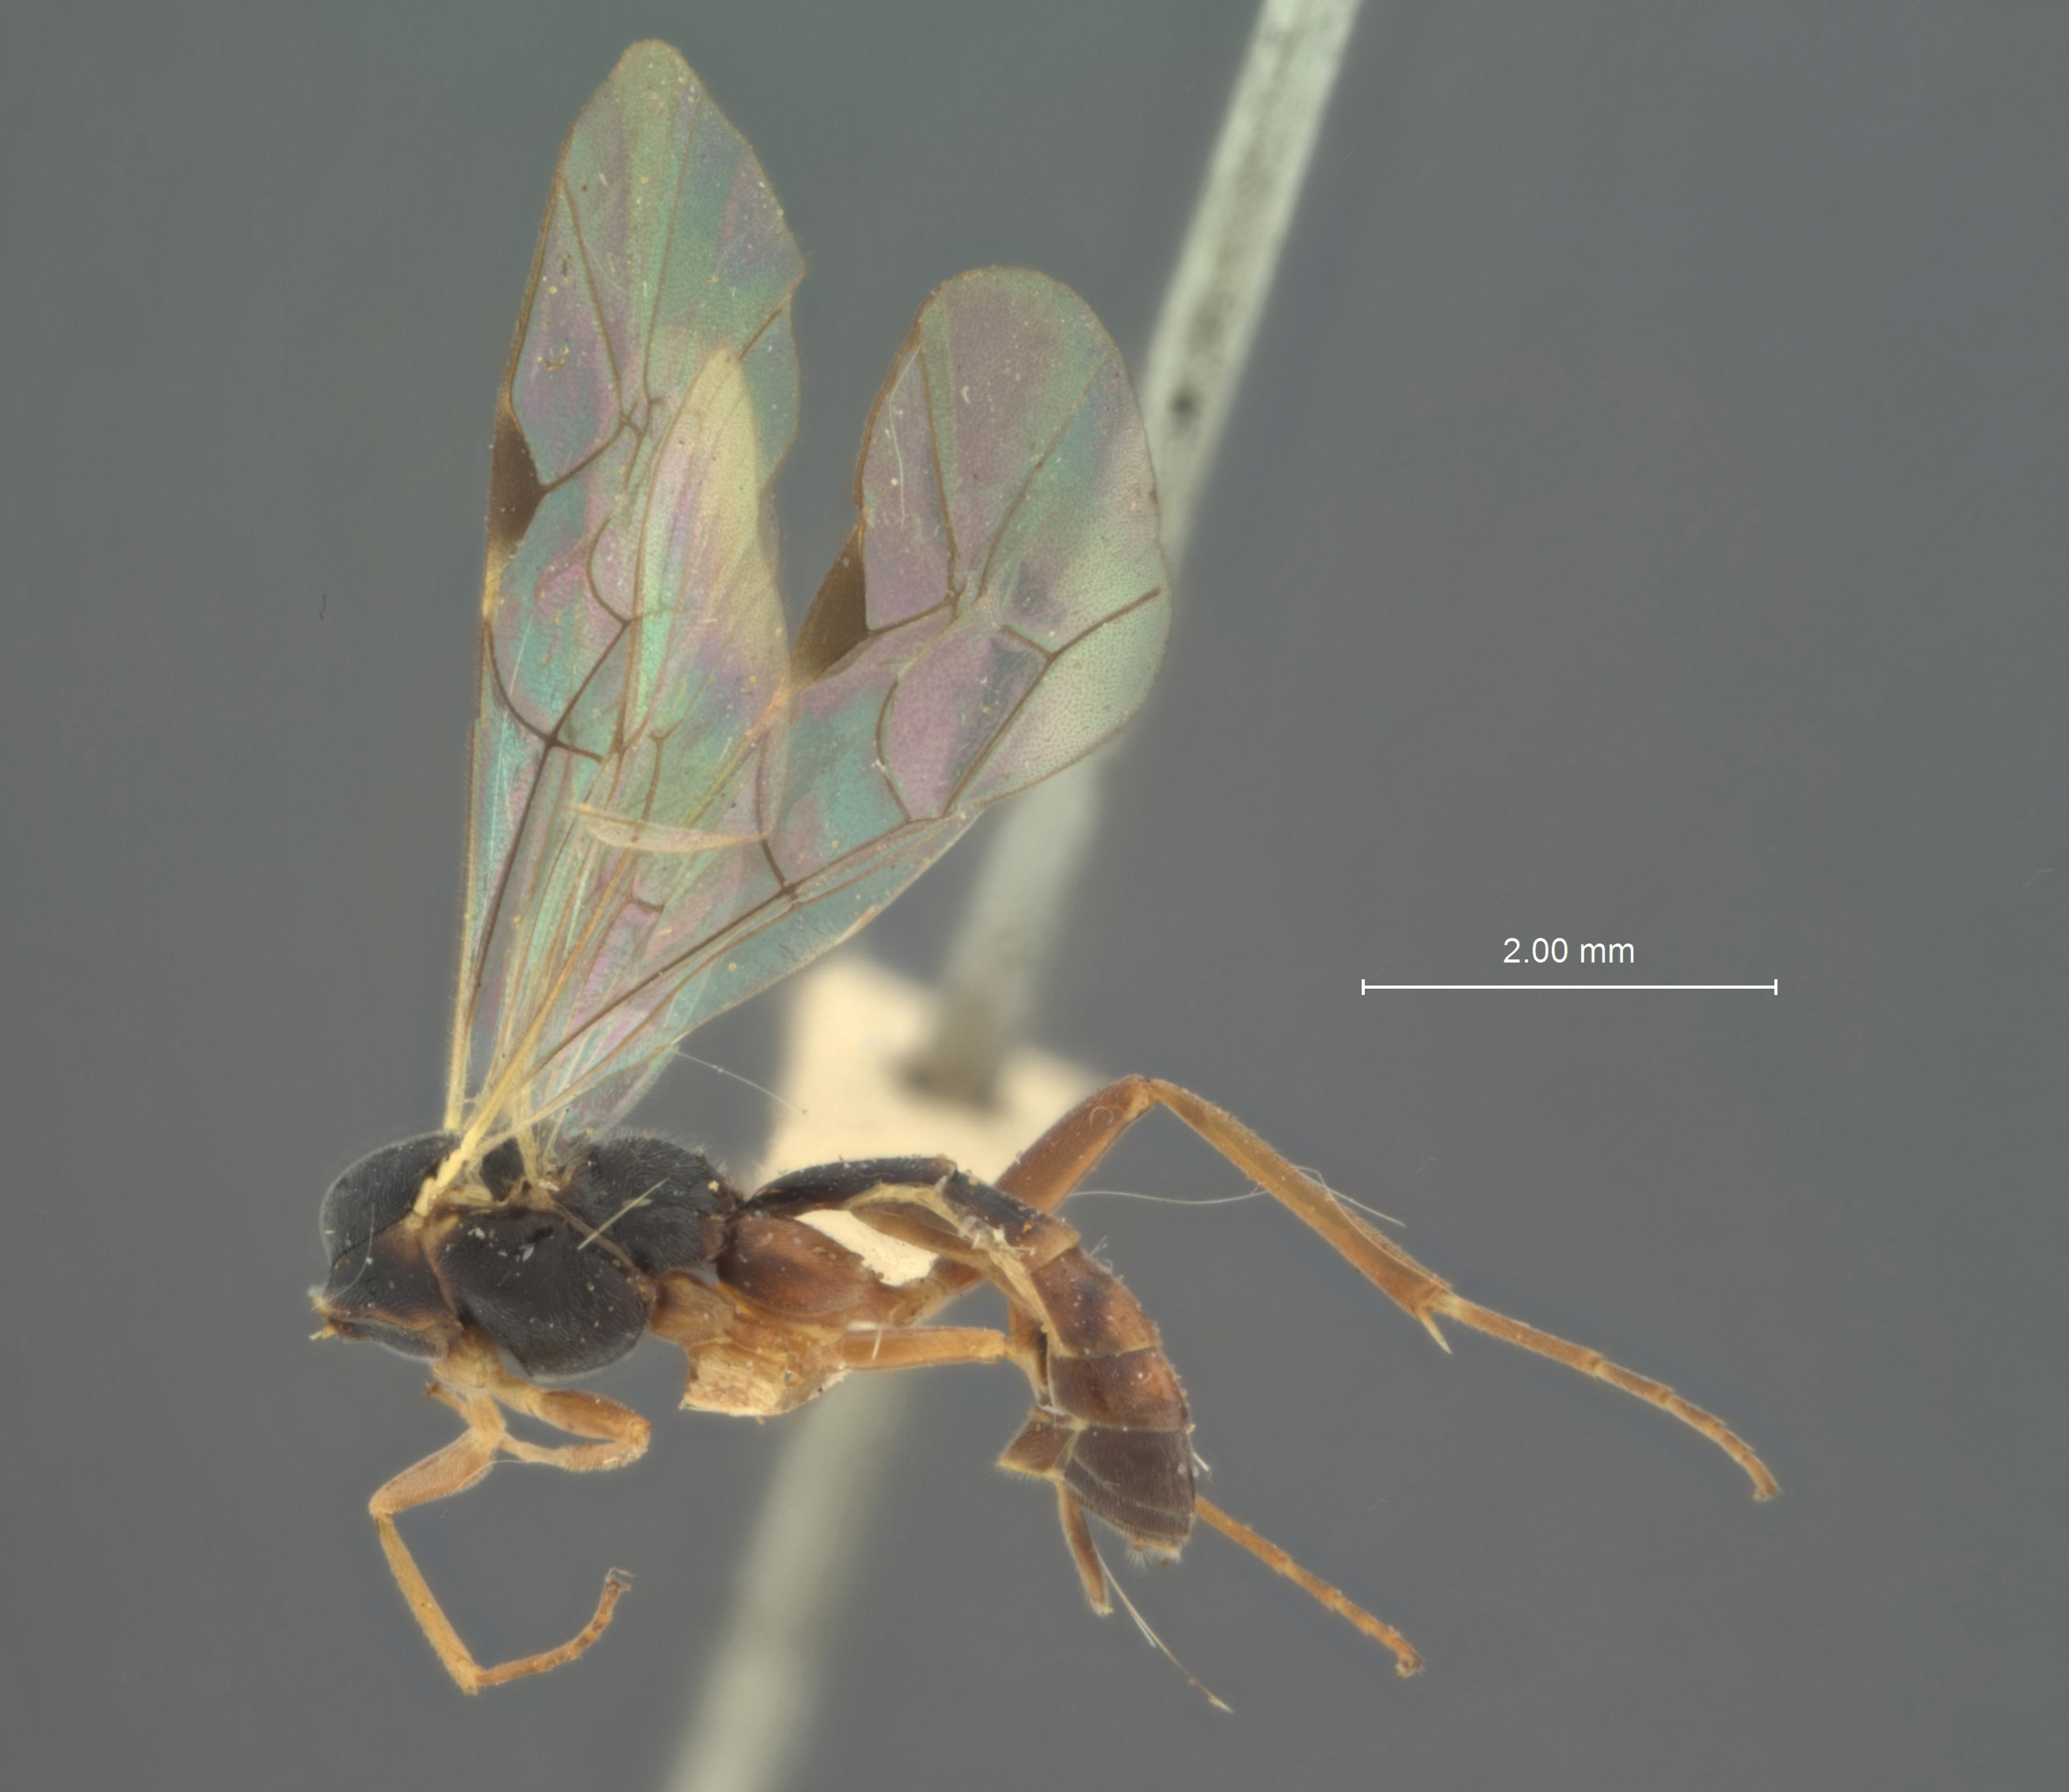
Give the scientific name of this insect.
Prionopoda coloradensis
